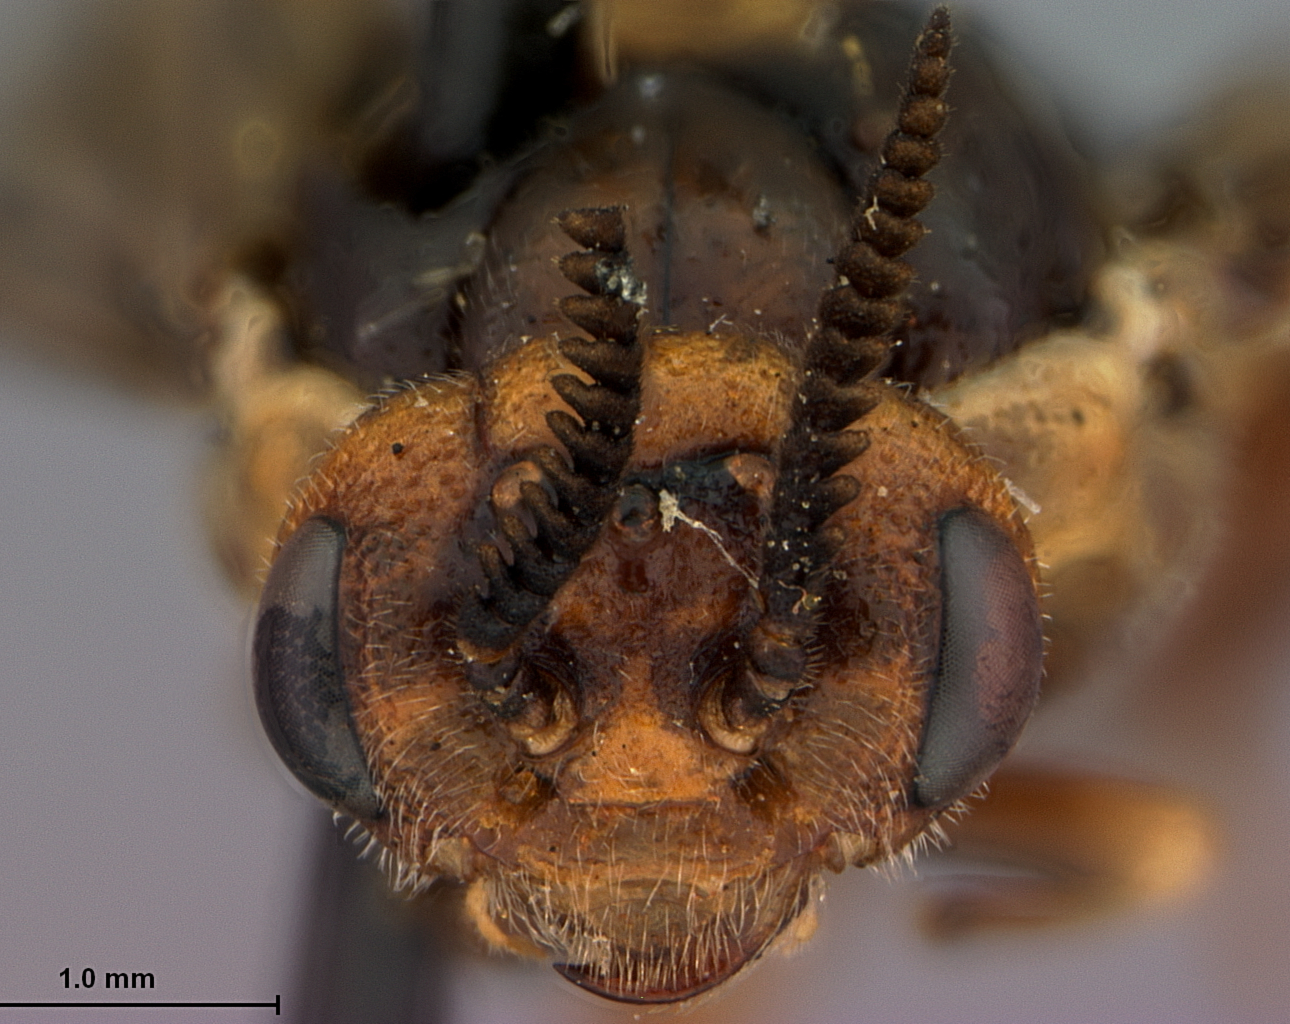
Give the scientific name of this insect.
Neodiprion virginiana
